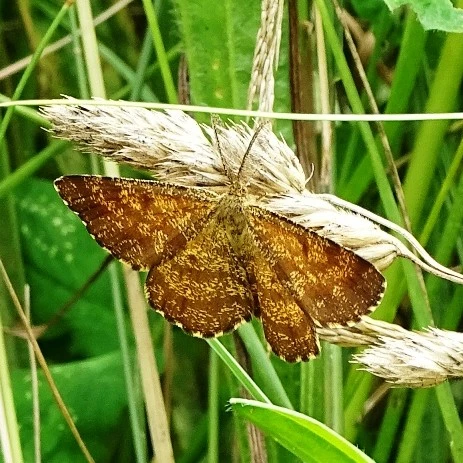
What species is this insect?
Ematurga atomaria
